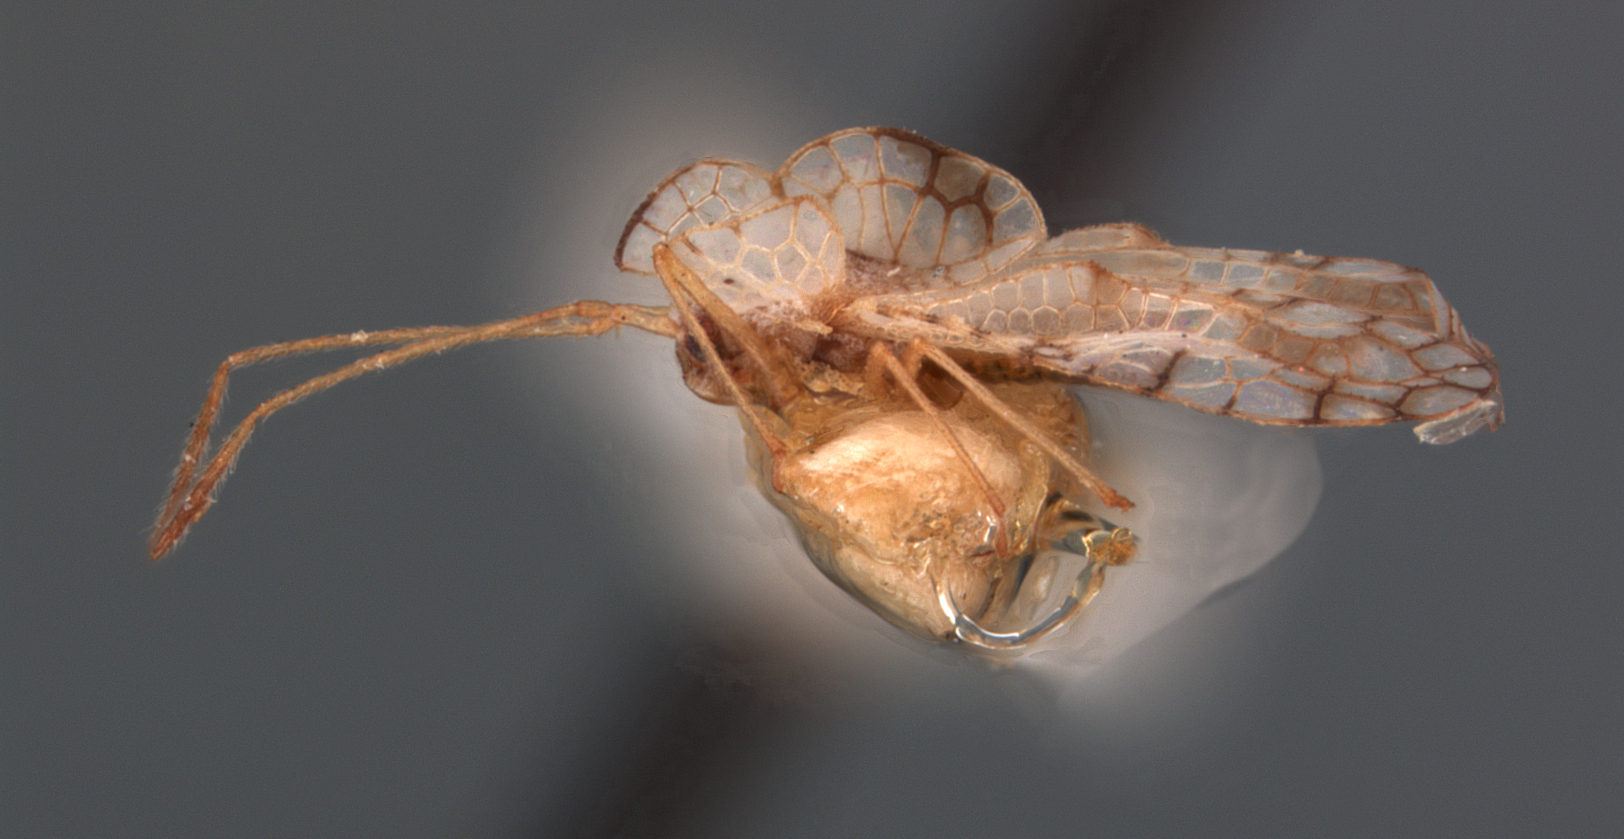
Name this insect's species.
Stephanitis laratana
